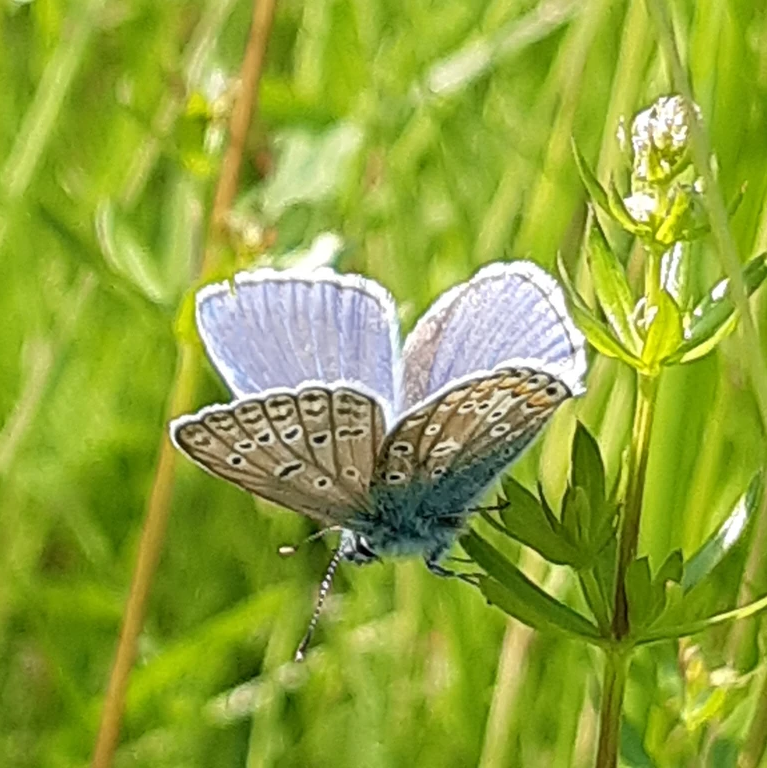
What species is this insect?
Polyommatus icarus
